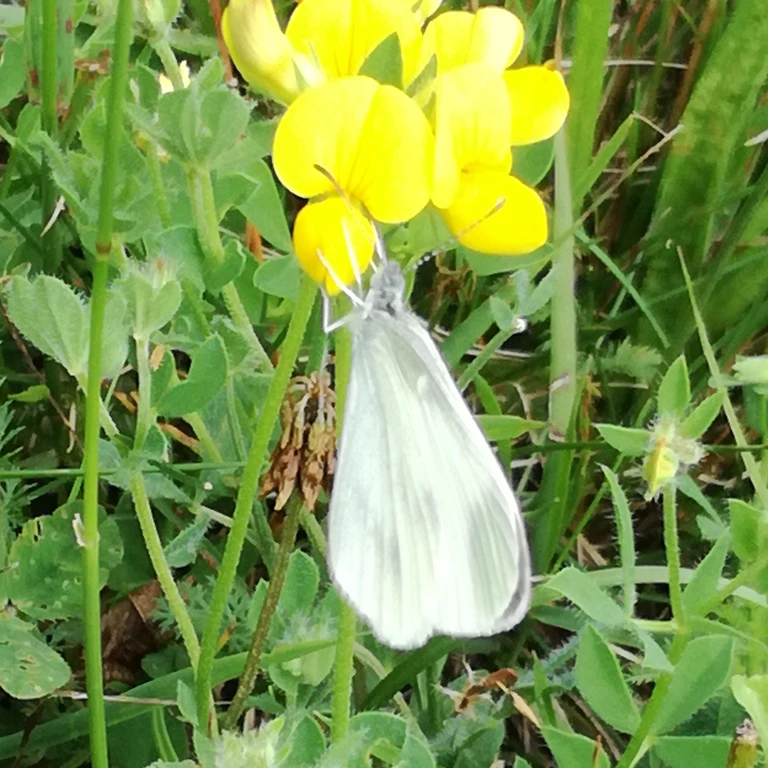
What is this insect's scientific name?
Leptidea sinapis/juvernica
